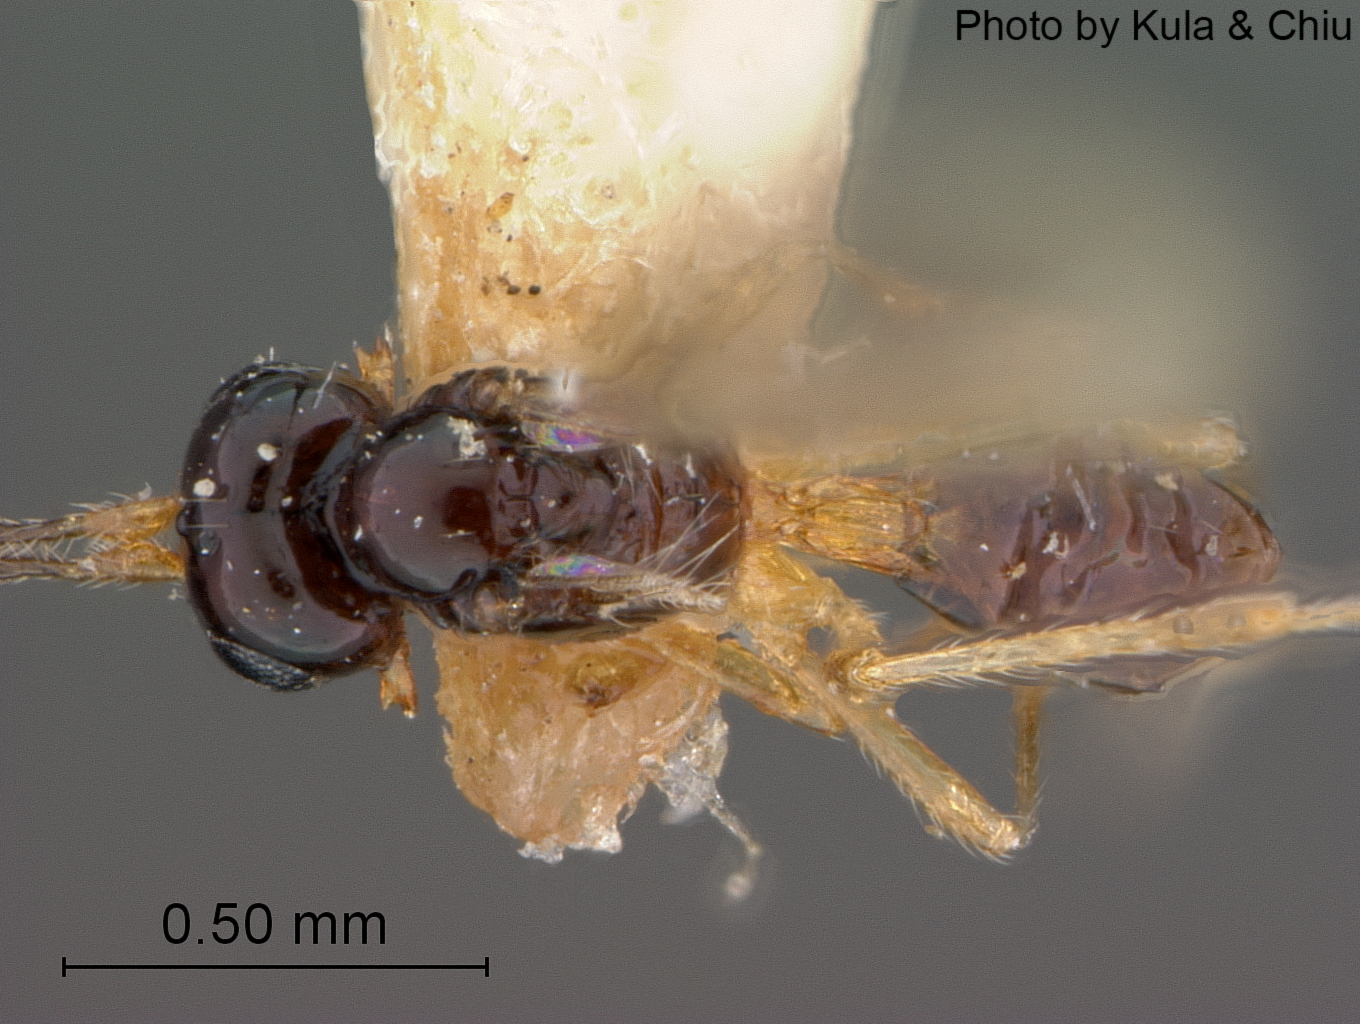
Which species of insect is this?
Synaldis cabinica
